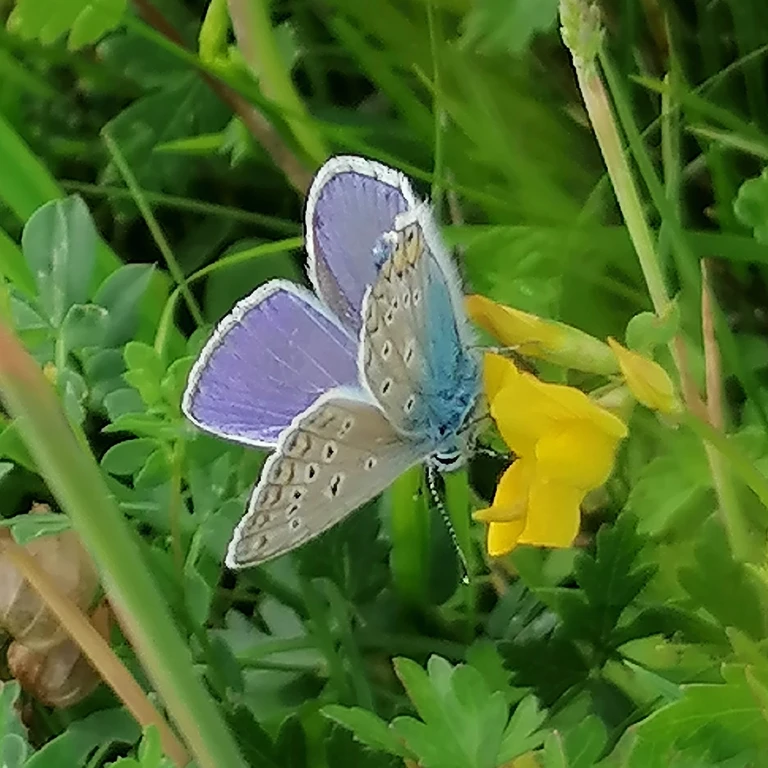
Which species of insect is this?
Polyommatus icarus
